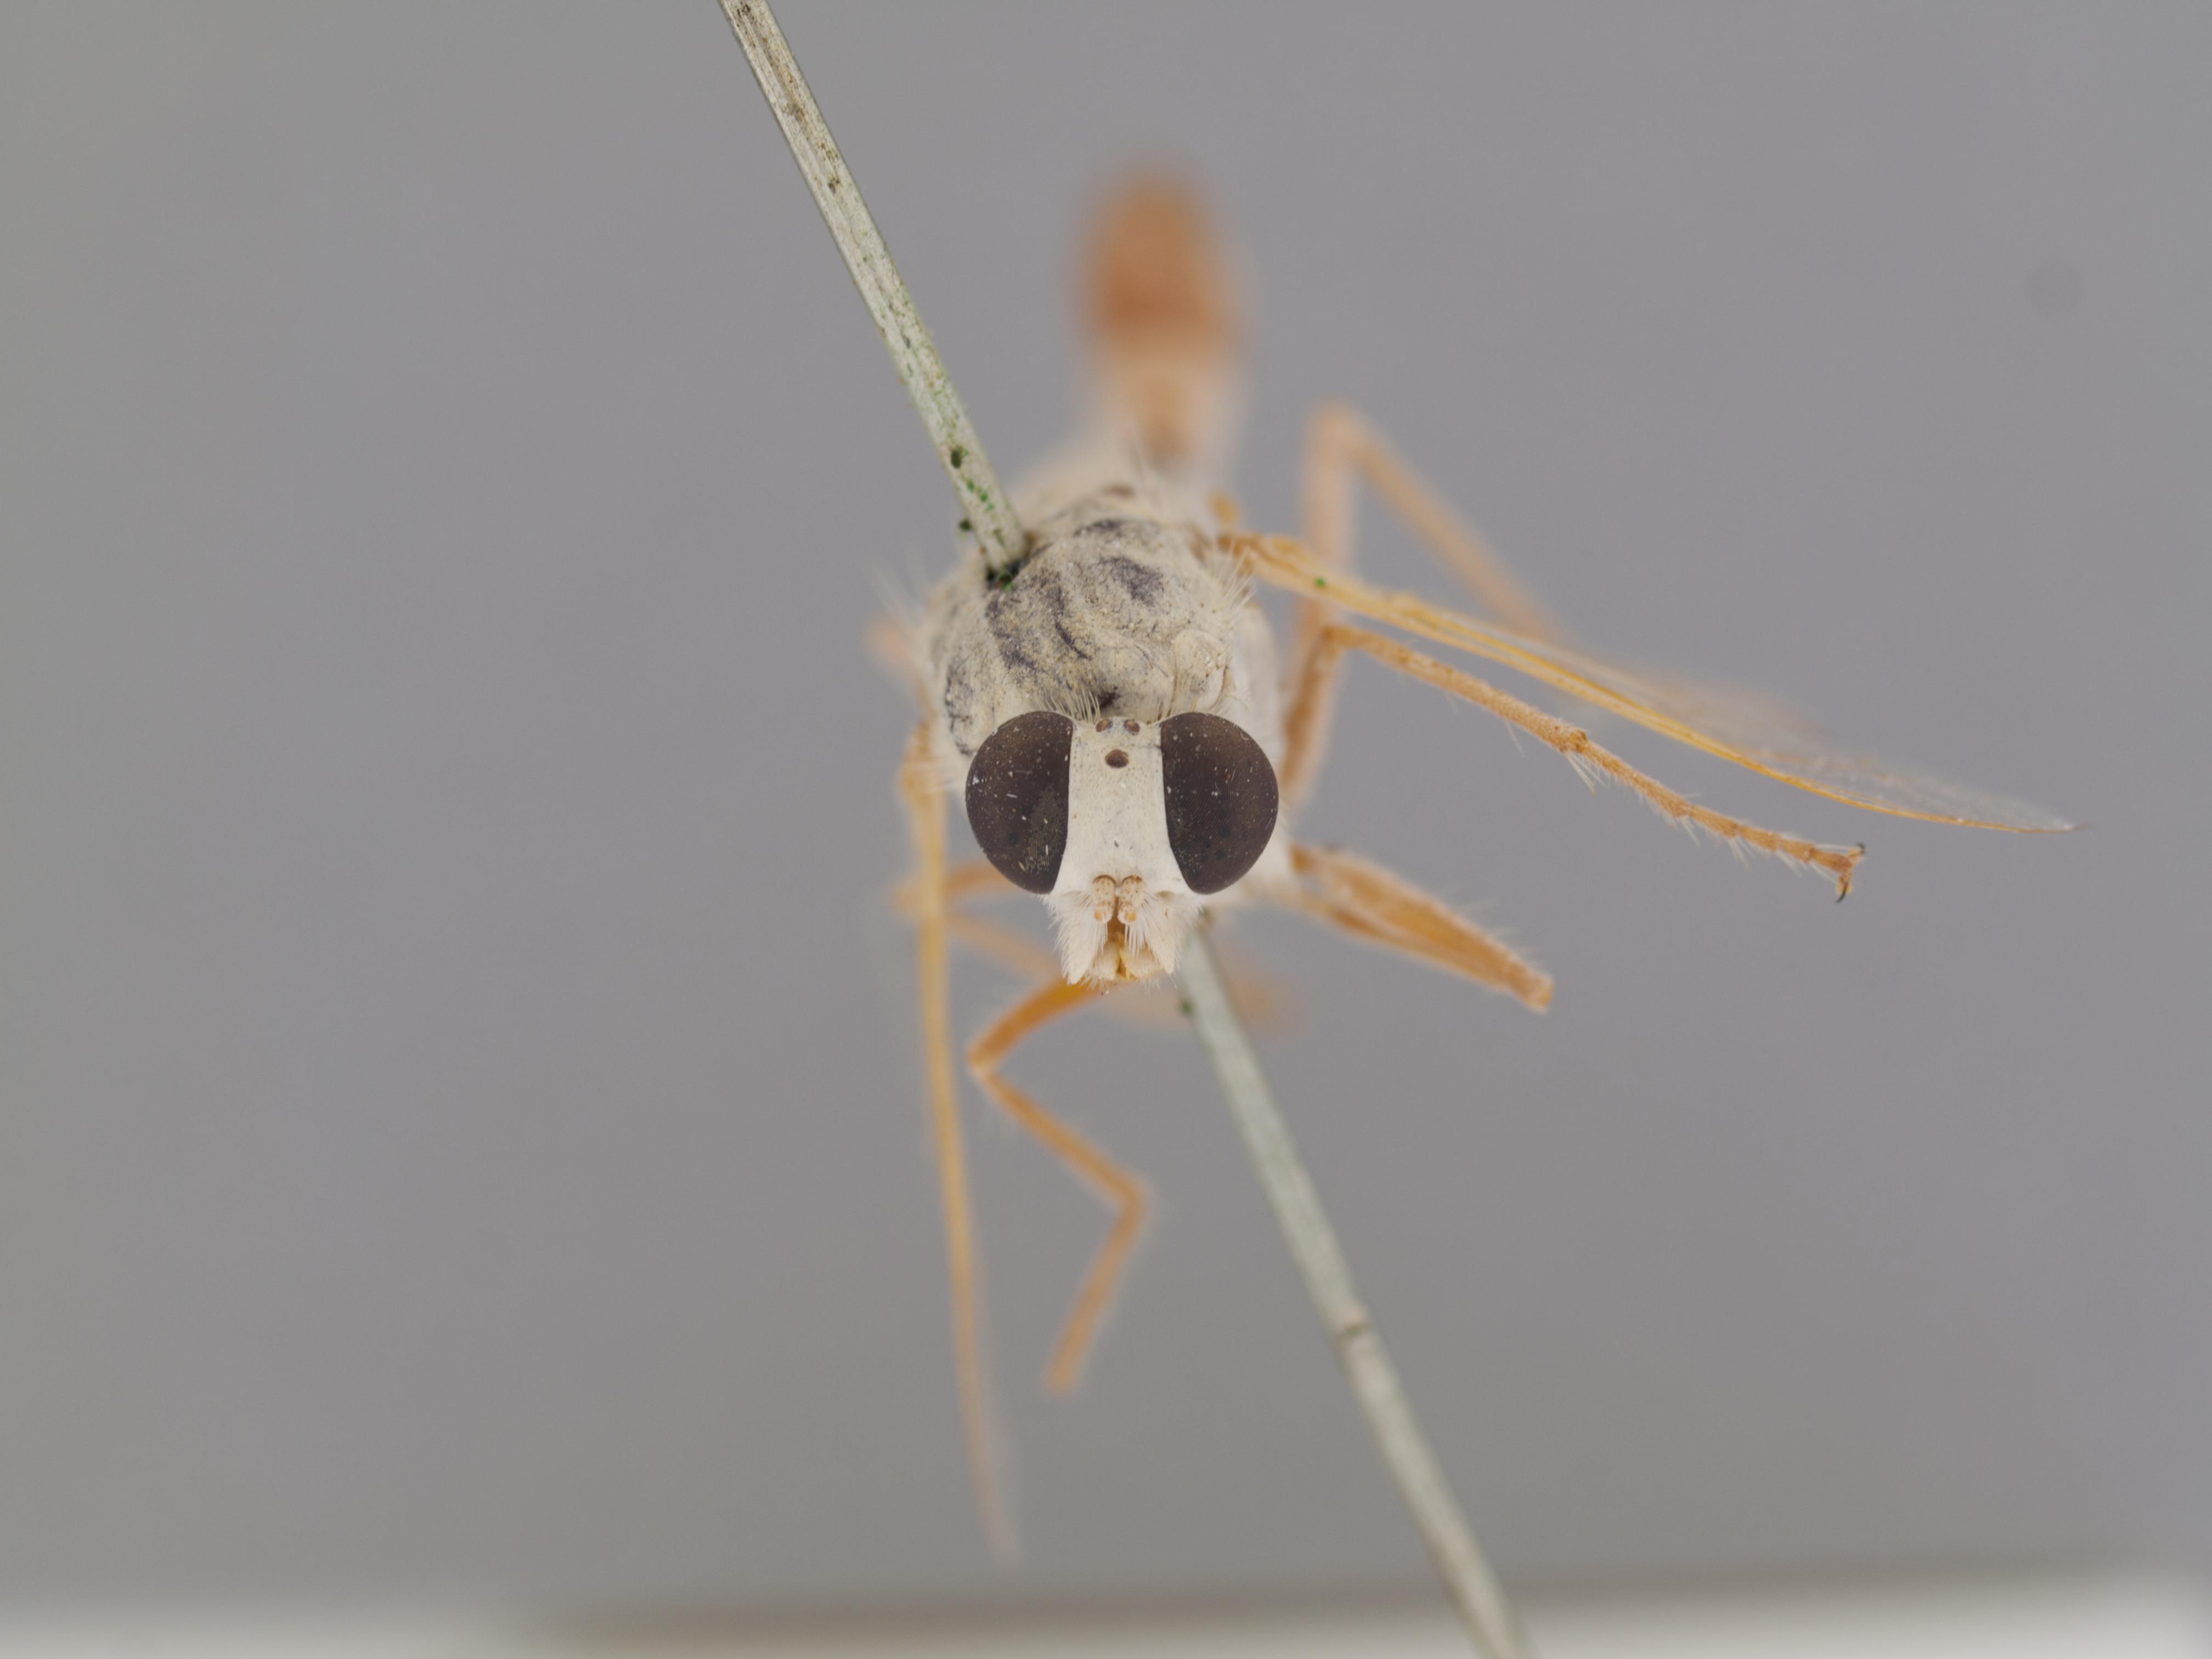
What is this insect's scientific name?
Apiocera interrupta
